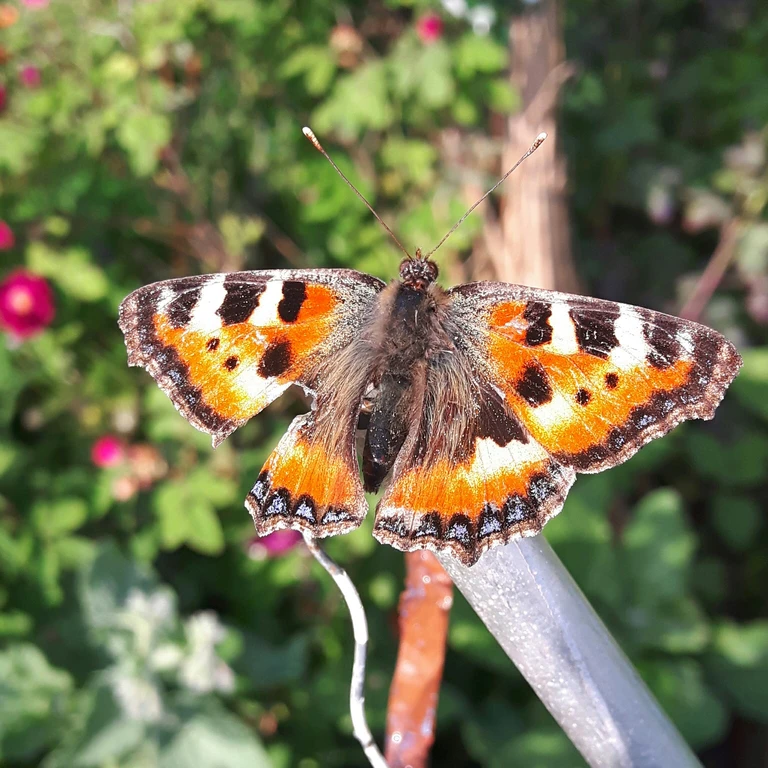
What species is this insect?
Aglais urticae
